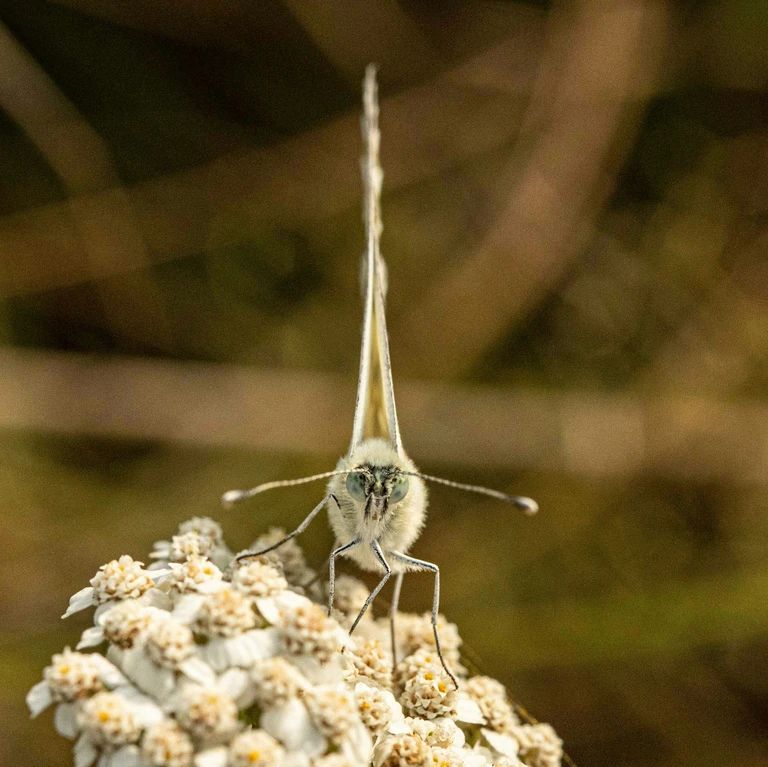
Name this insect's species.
Pontia edusa
